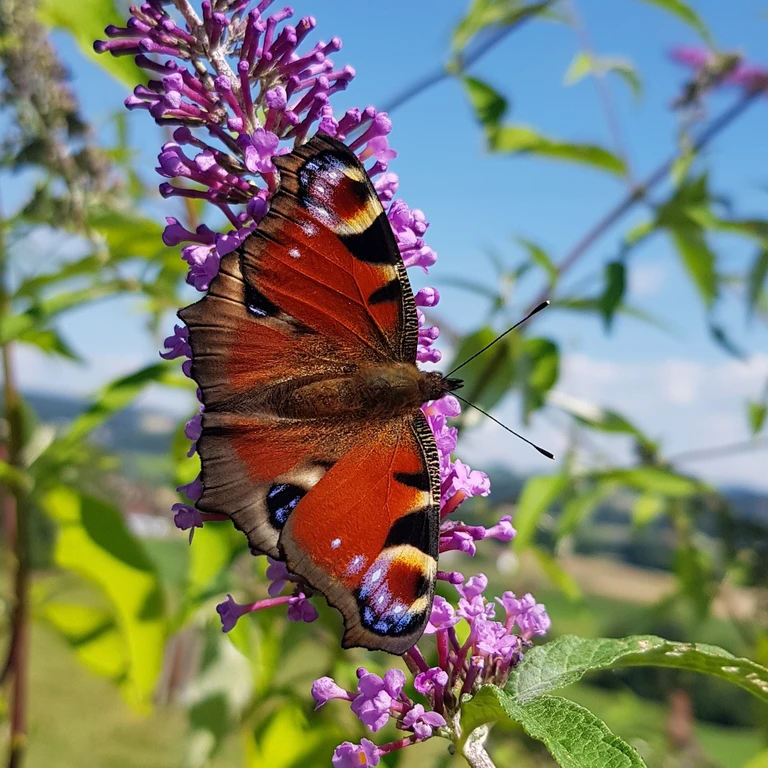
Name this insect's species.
Aglais io
